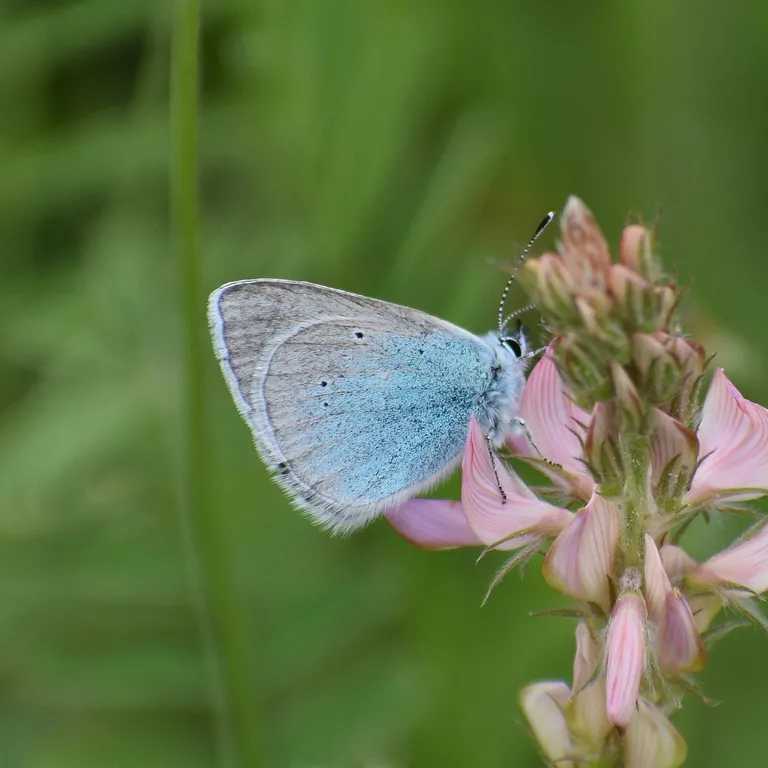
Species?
Glaucopsyche alexis
